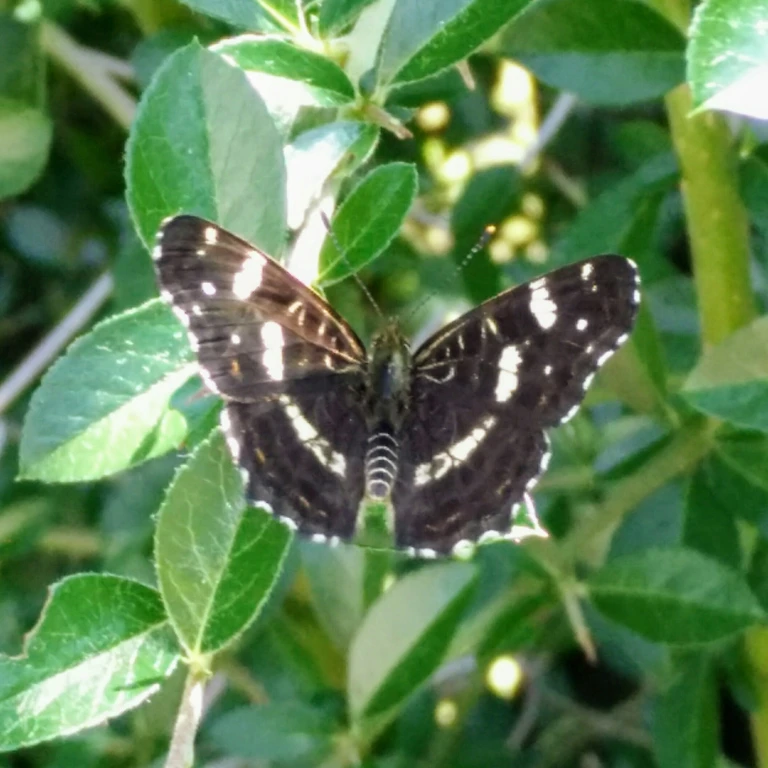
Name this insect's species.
Araschnia levana
